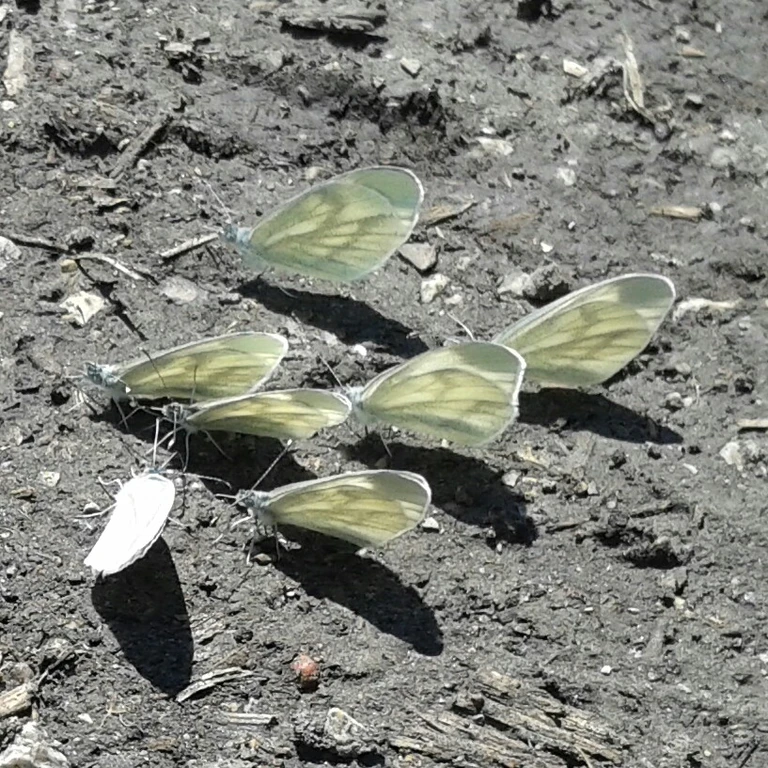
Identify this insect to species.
Leptidea sinapis/juvernica
